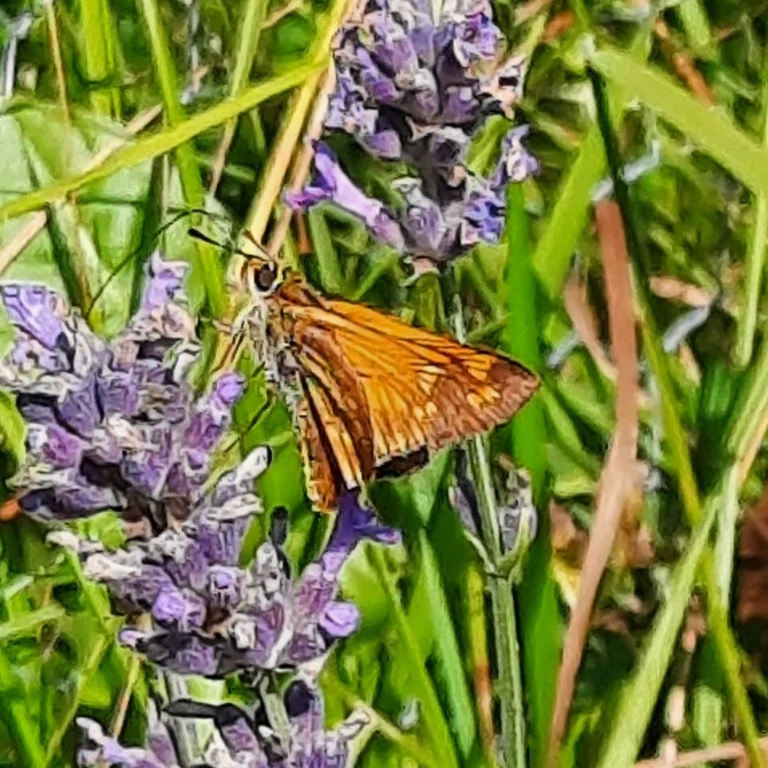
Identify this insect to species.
Ochlodes sylvanus (also Ochlodes venata)
